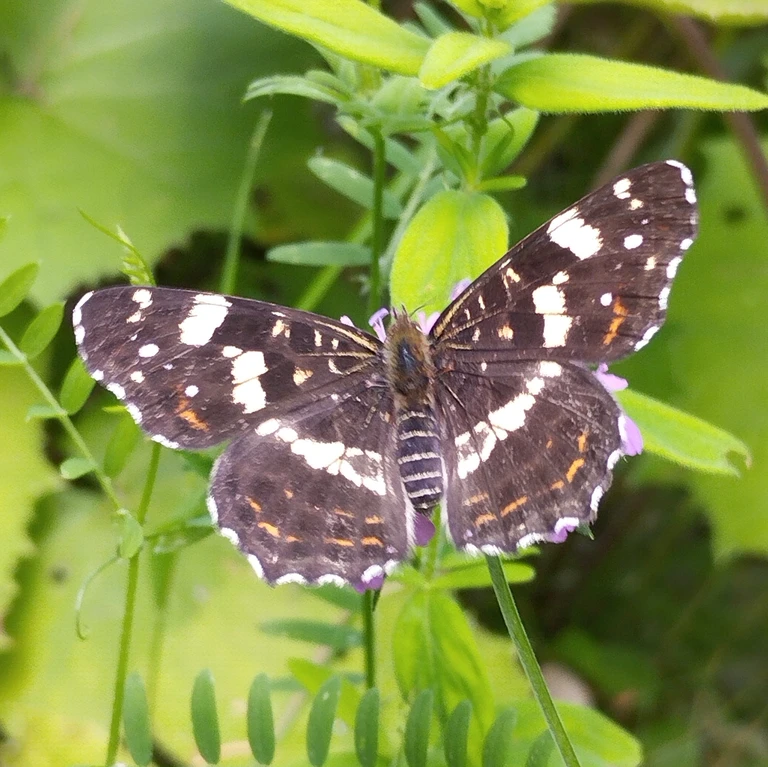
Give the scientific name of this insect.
Araschnia levana
